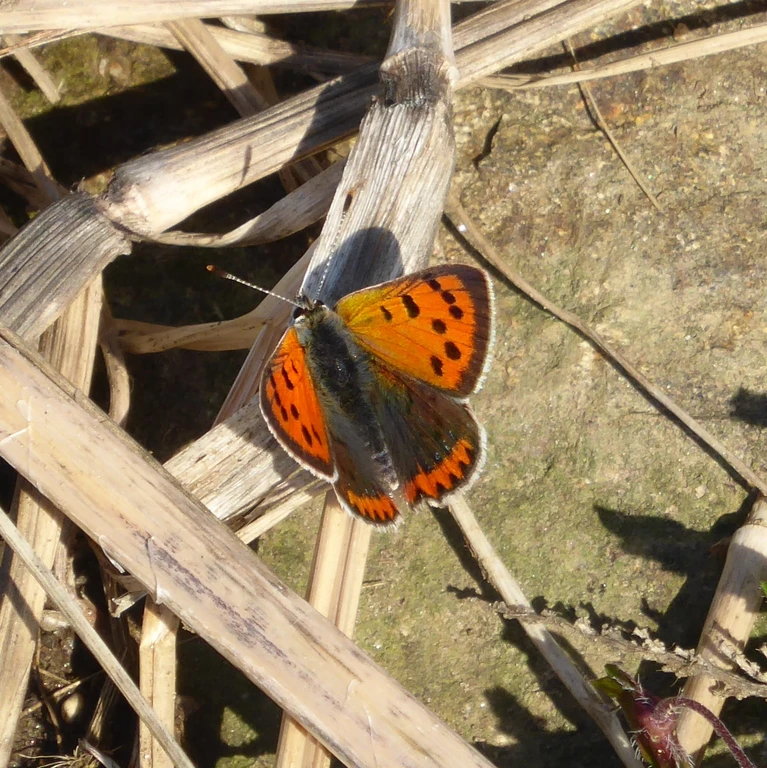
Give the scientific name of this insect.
Lycaena phlaeas
